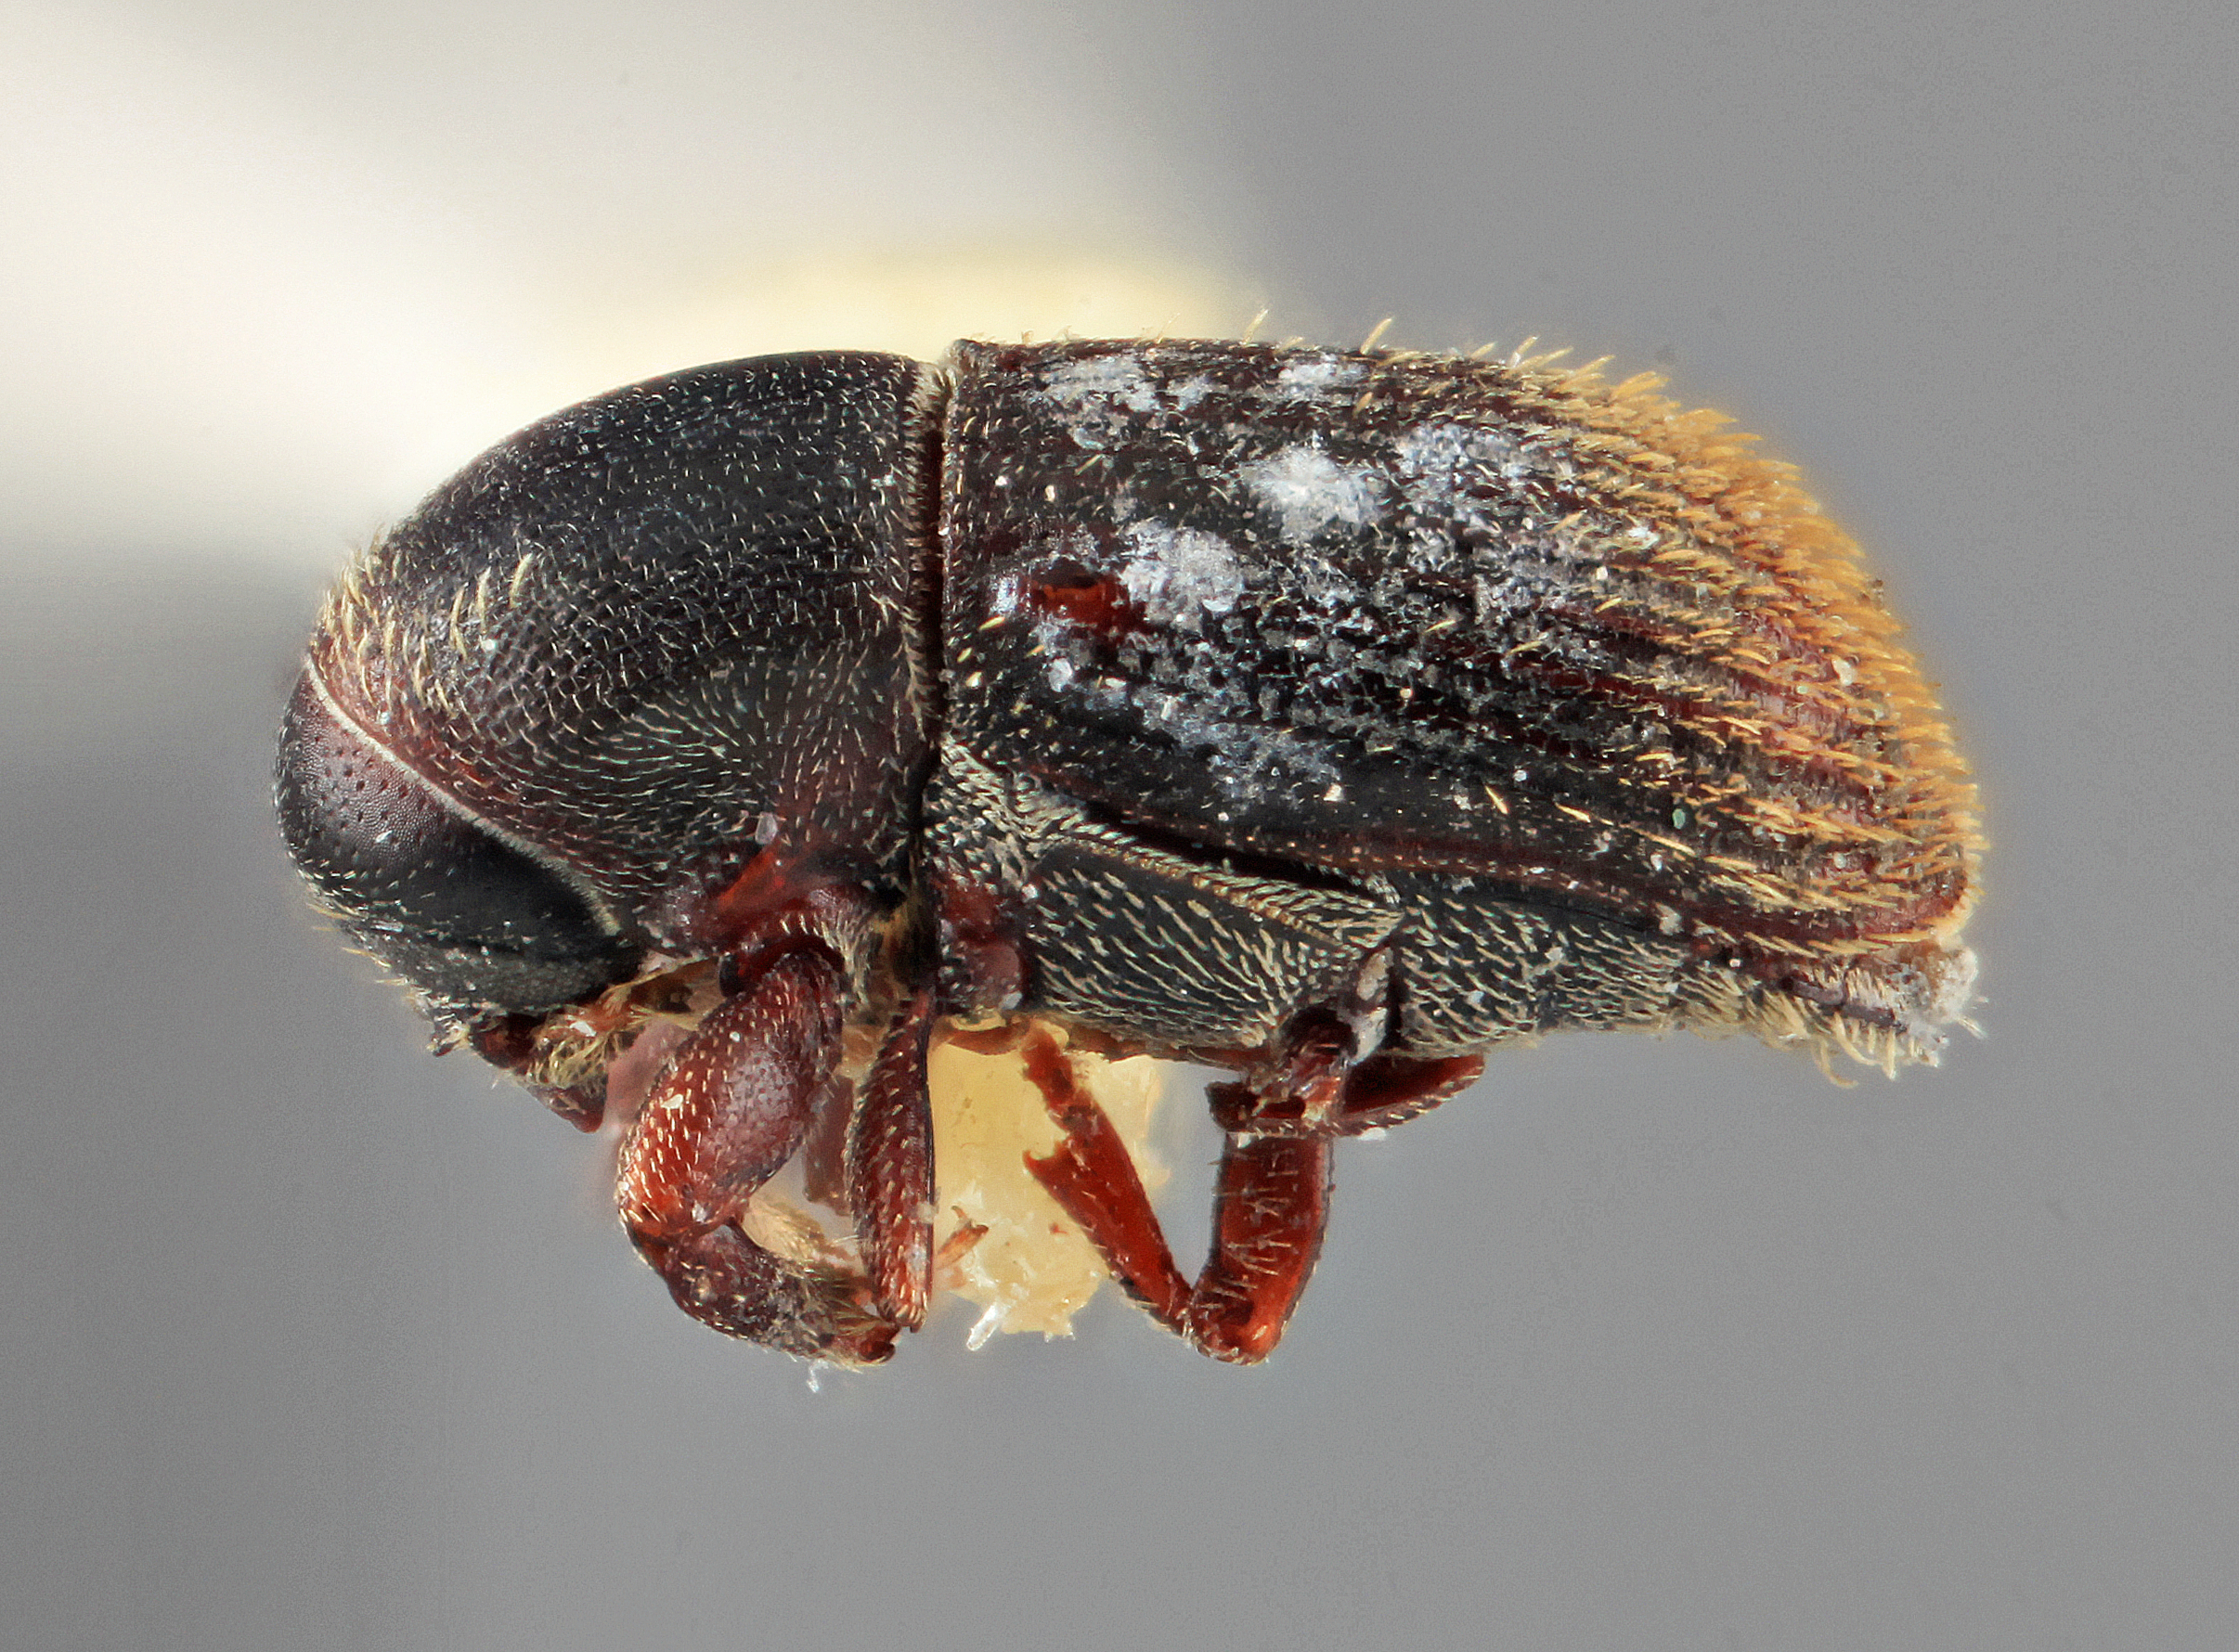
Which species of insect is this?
Cnesinus frontalis
